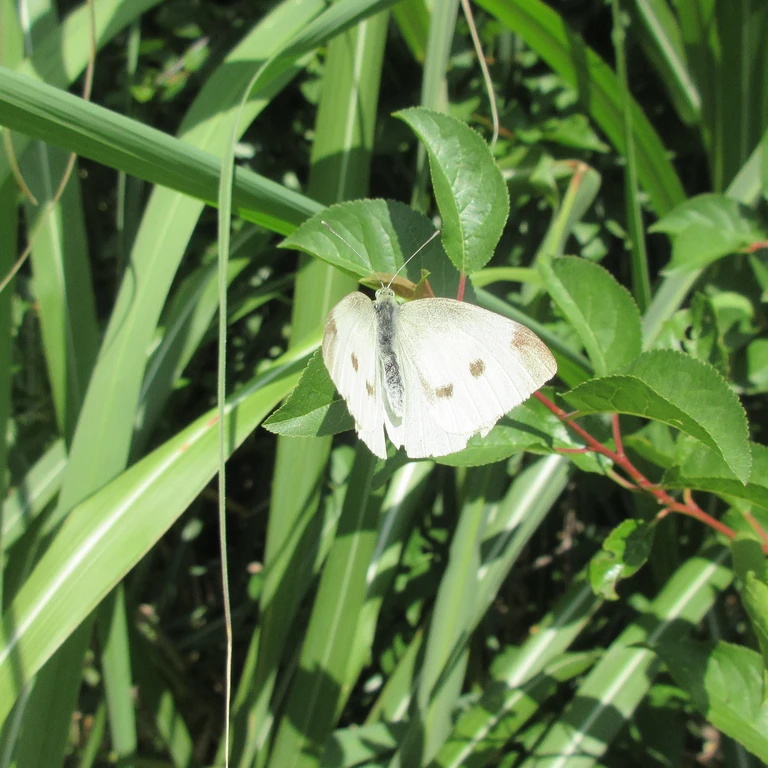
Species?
Pieris rapae
